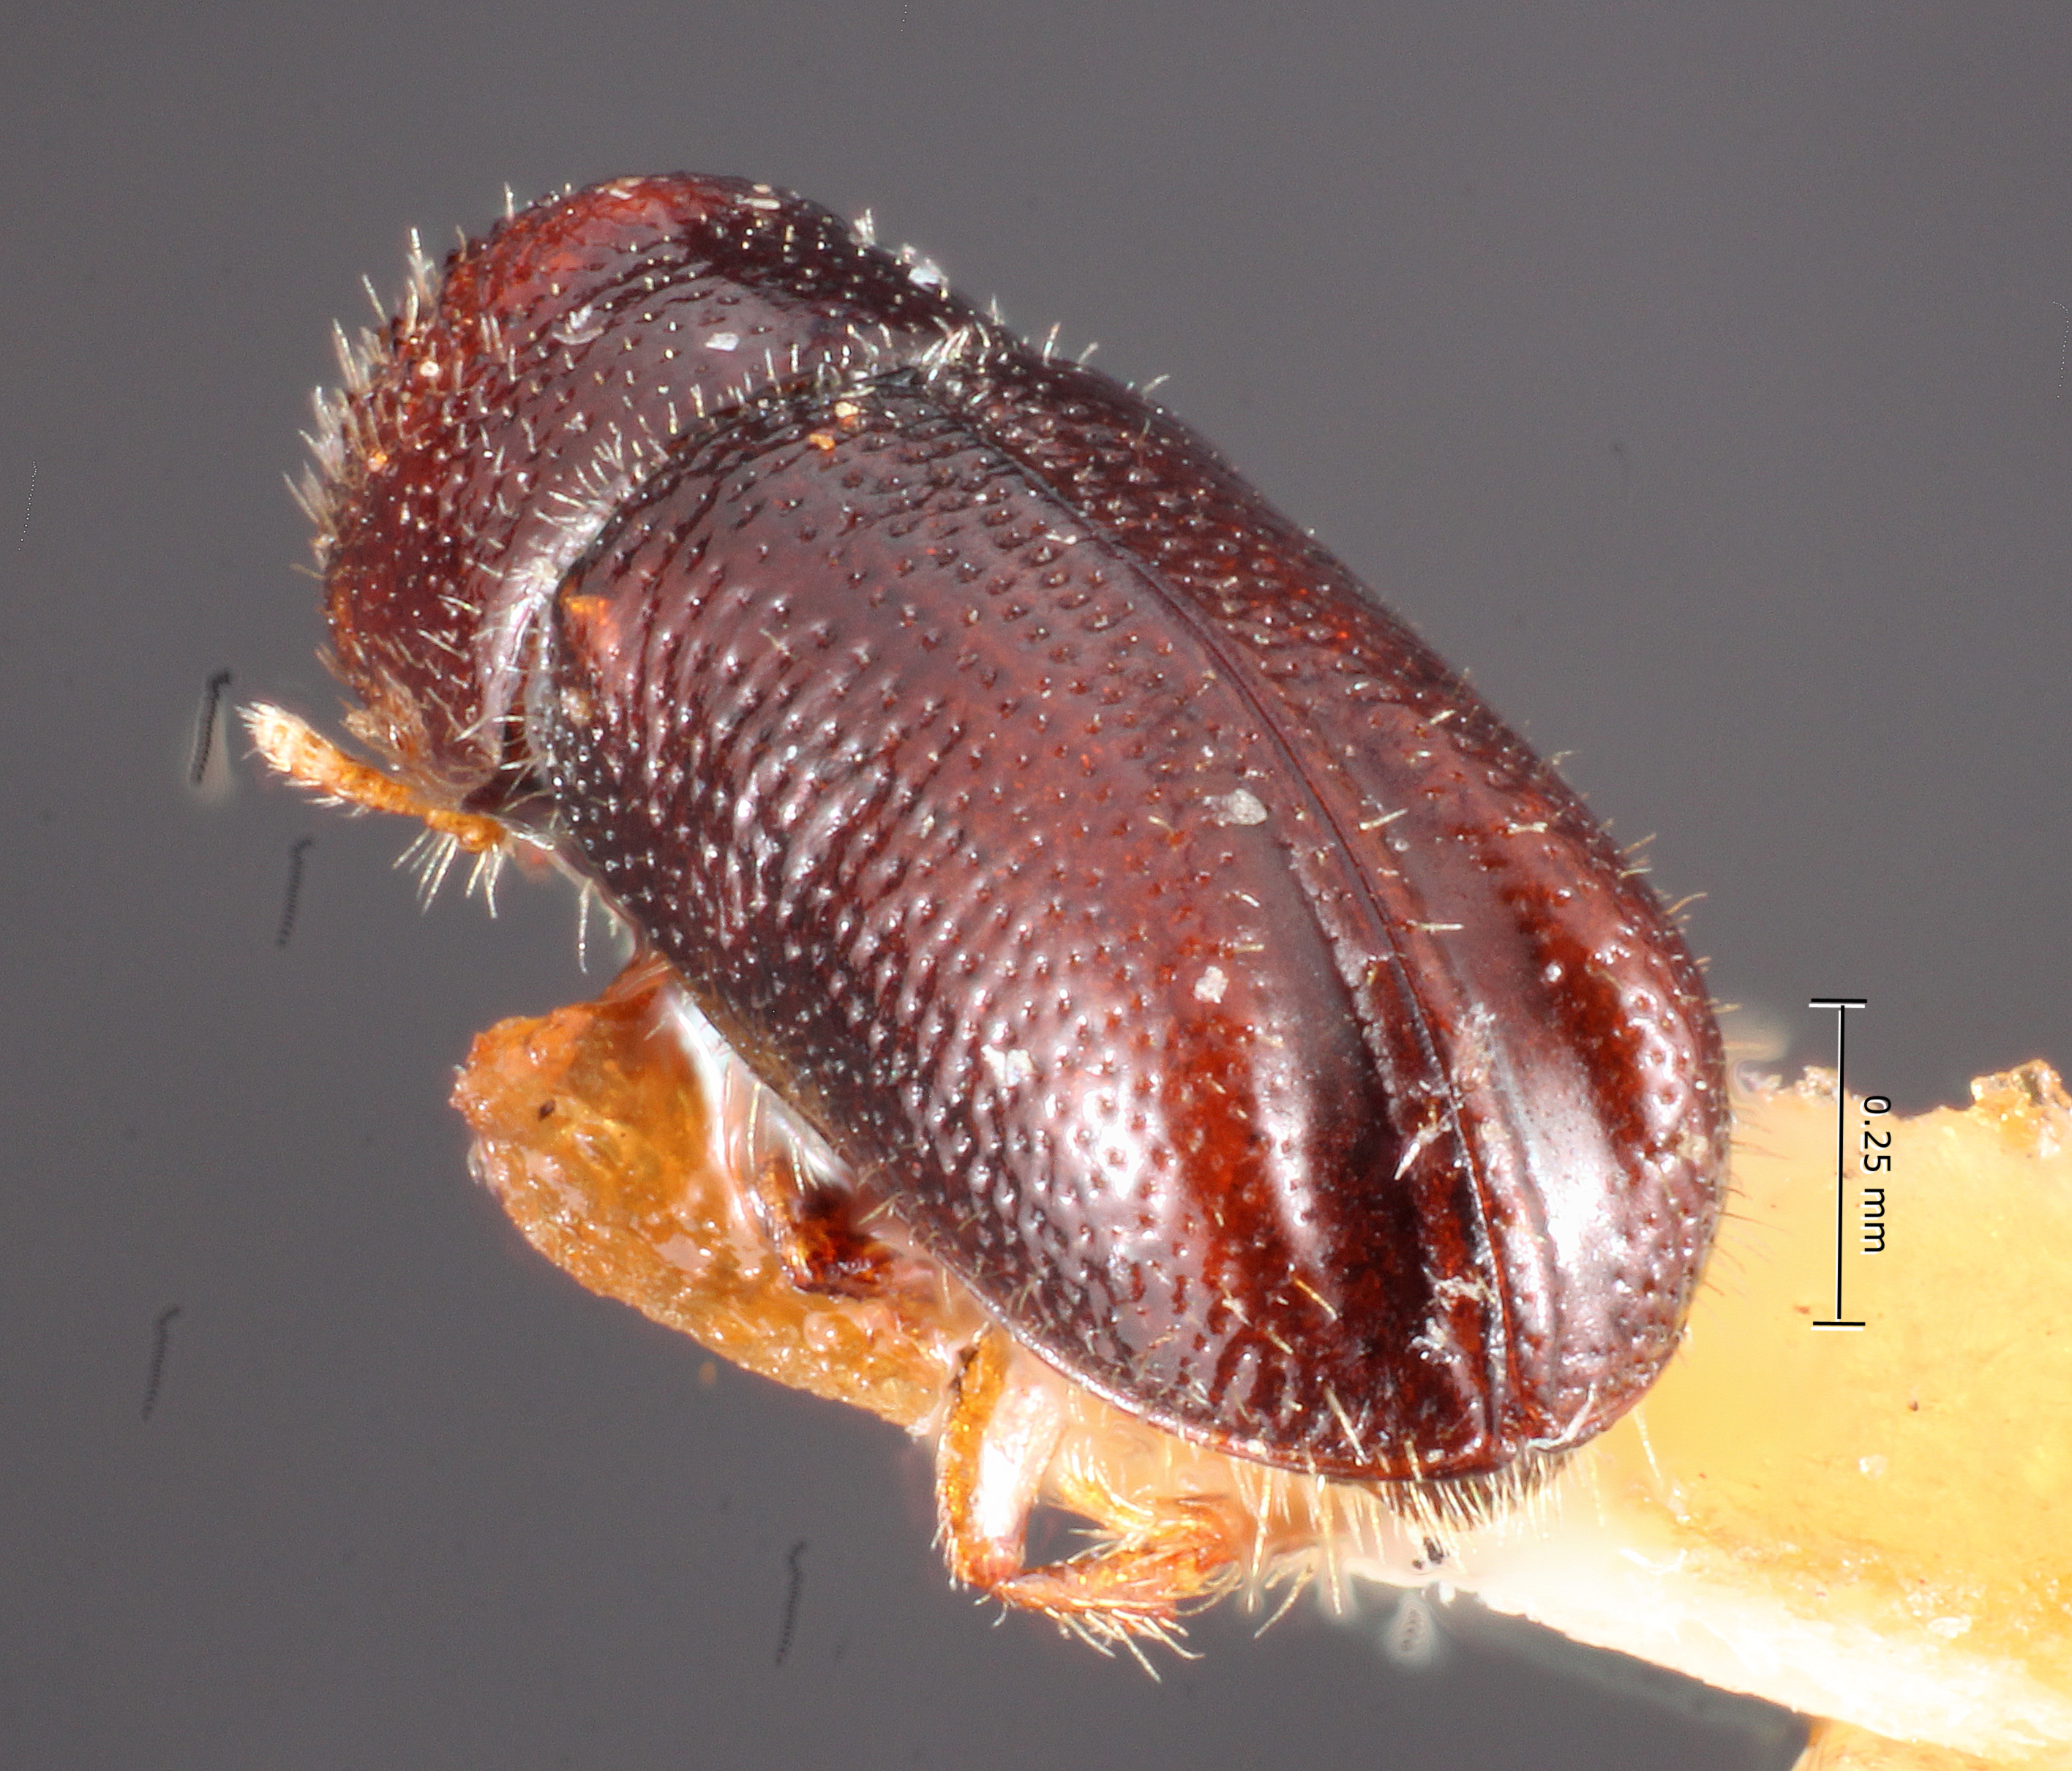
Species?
Pityophthorus burkei
